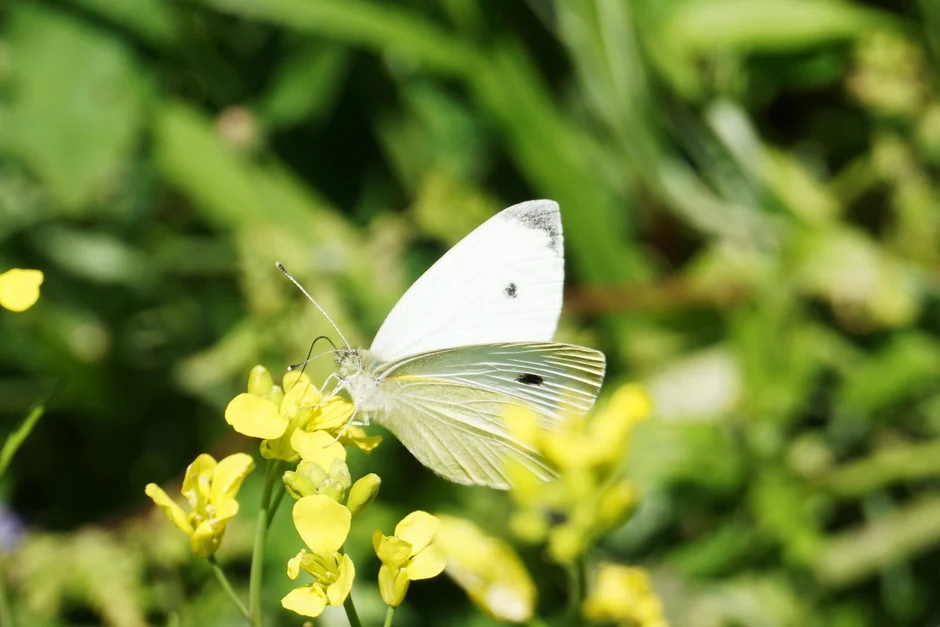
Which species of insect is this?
Pieris rapae
